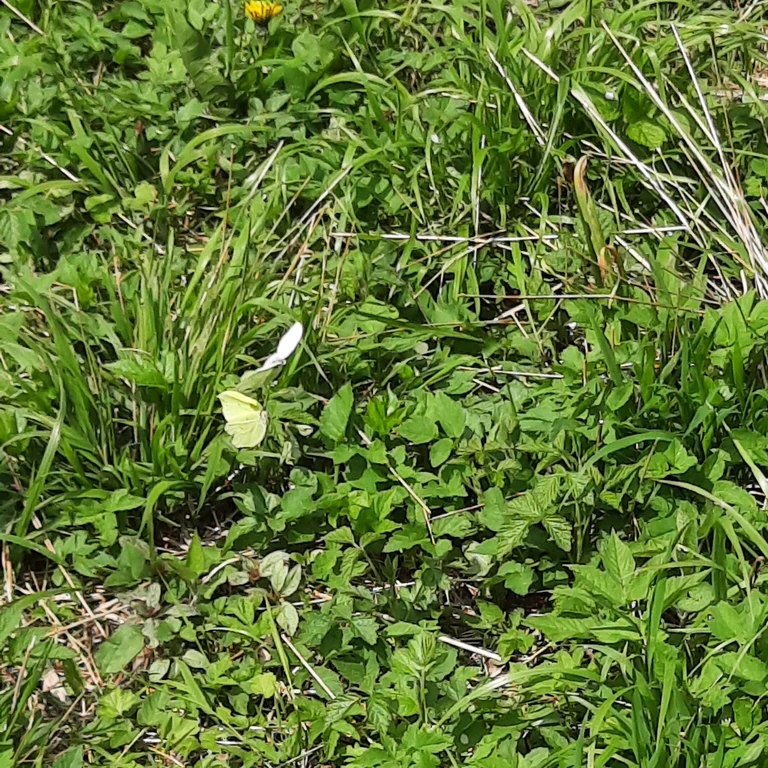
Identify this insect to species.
Gonepteryx rhamni
